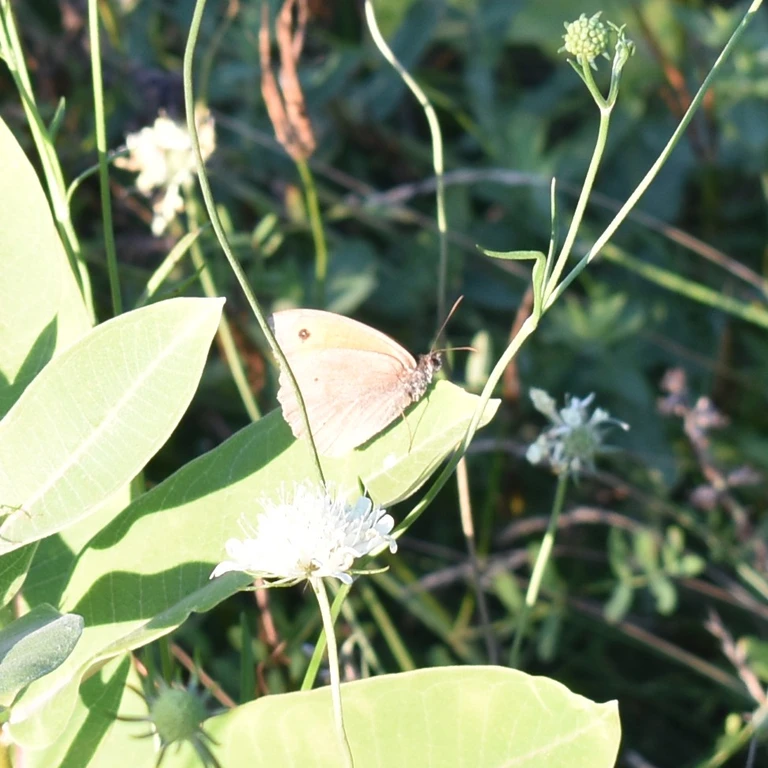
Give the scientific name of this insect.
Maniola jurtina
